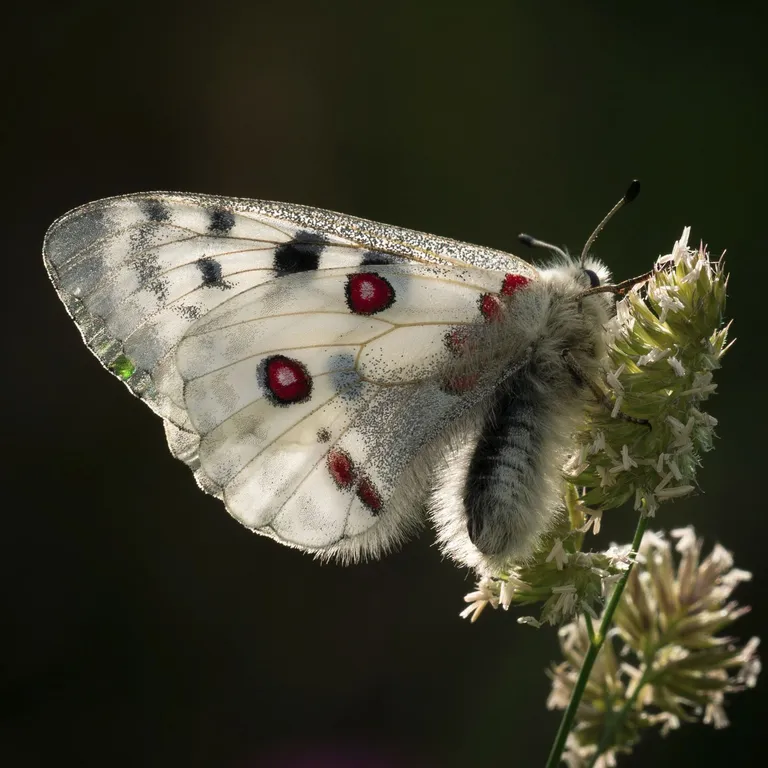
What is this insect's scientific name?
Parnassius apollo
